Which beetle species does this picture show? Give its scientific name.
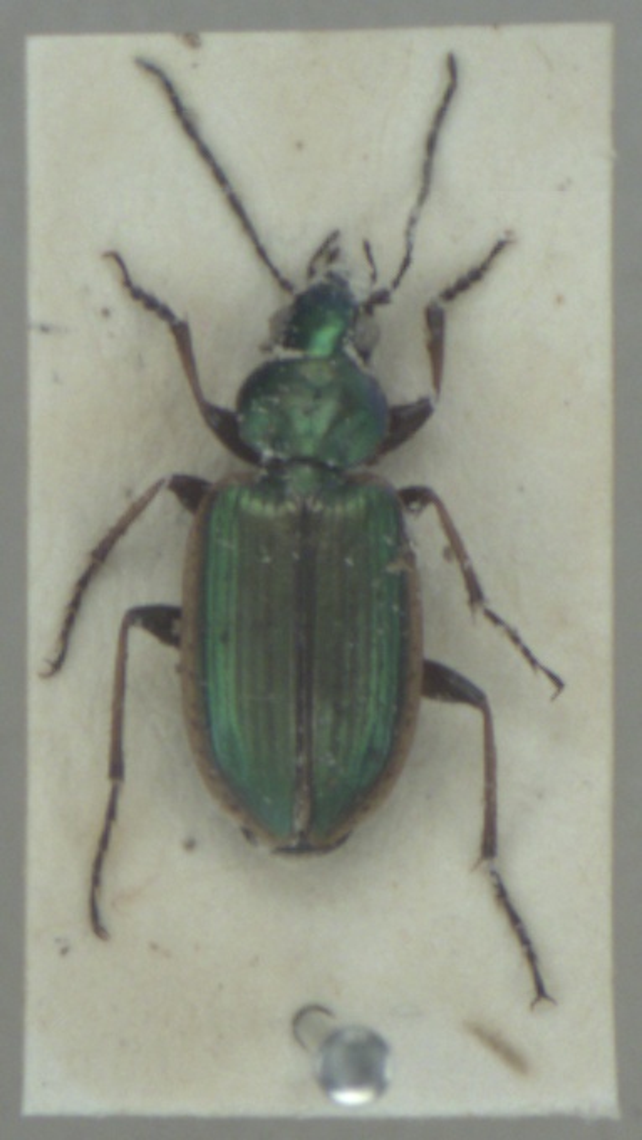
Agonum marginatum
